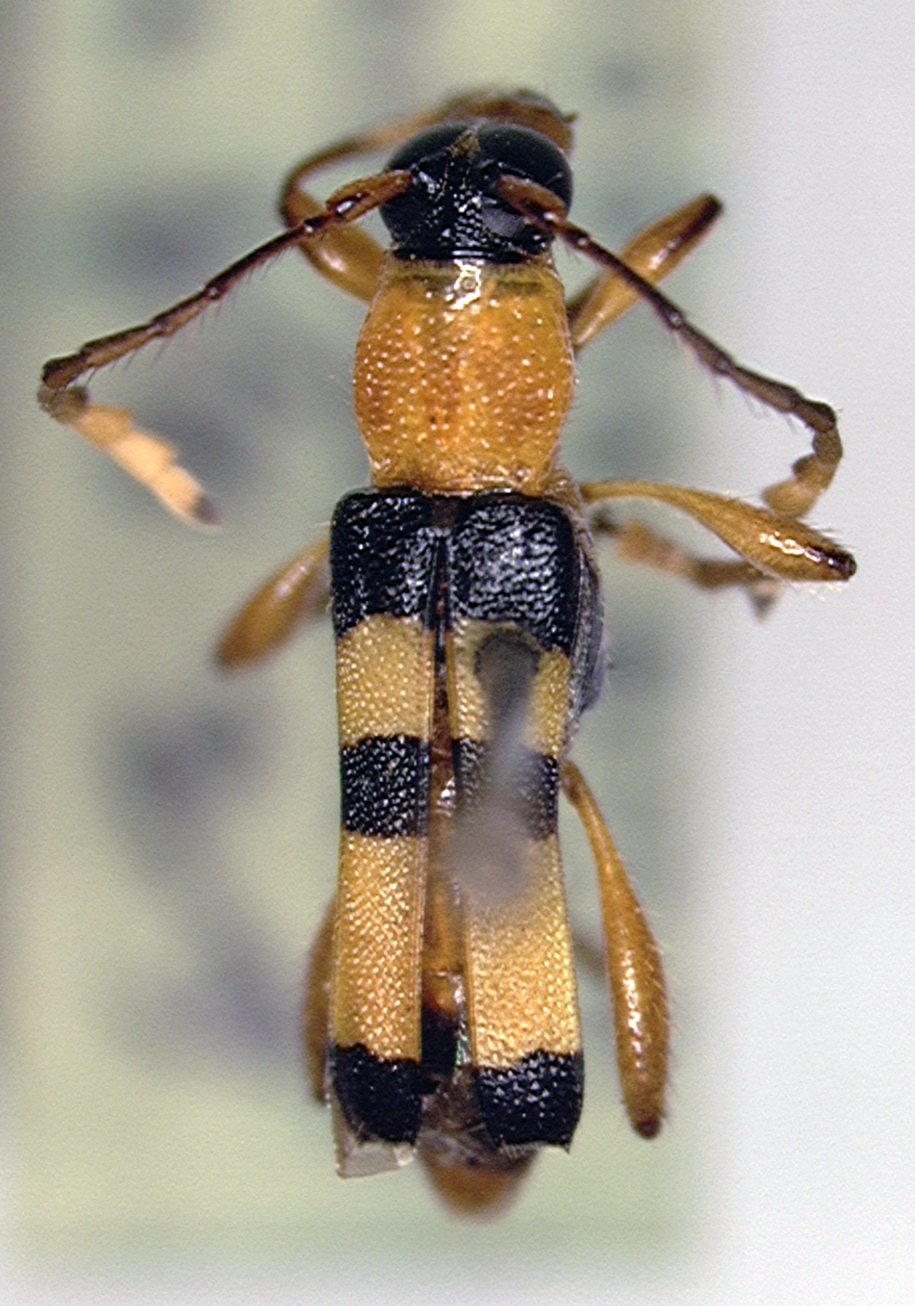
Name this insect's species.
Cantharoxylymma linsleyi
